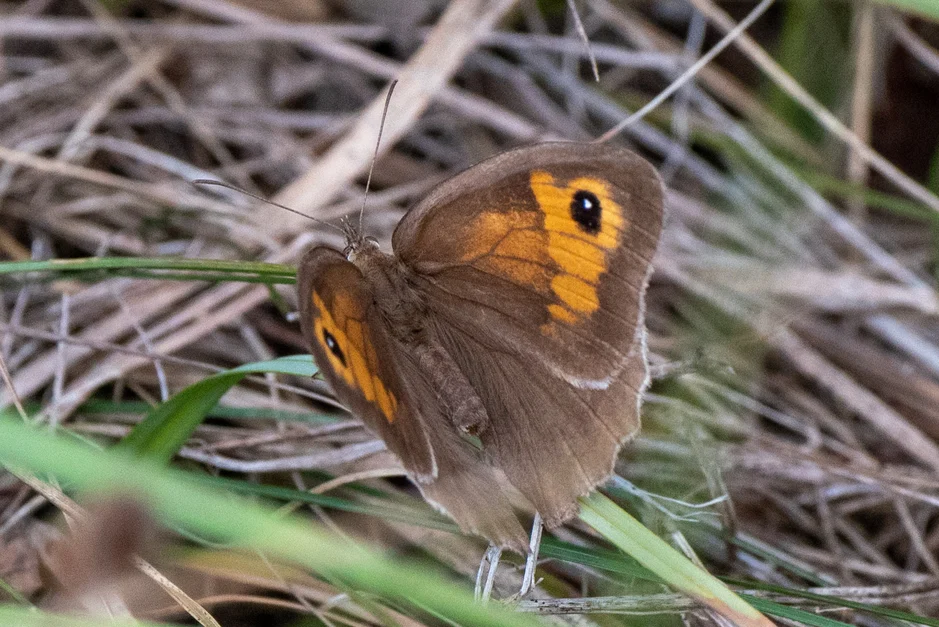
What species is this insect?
Maniola jurtina
